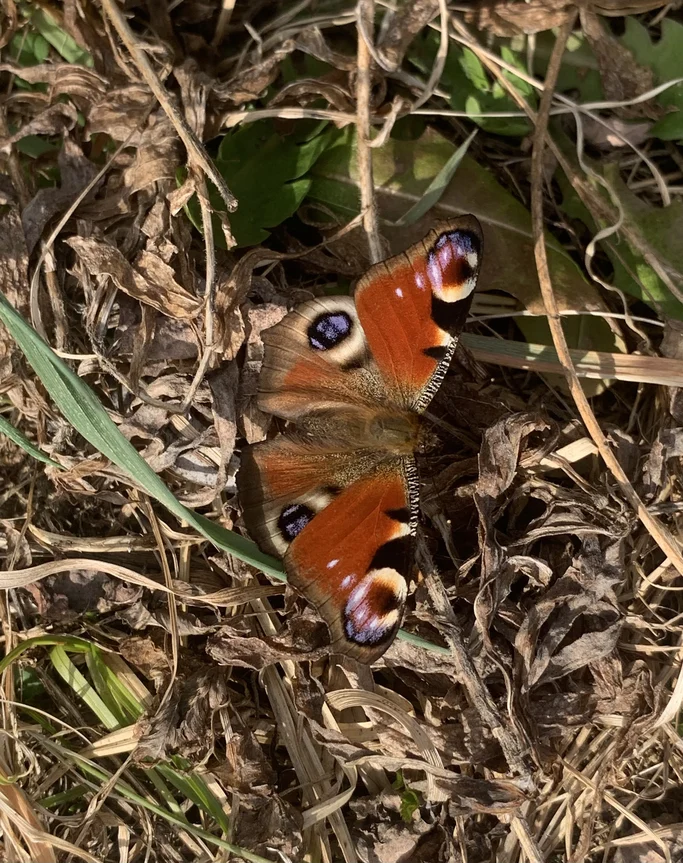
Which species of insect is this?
Aglais io
